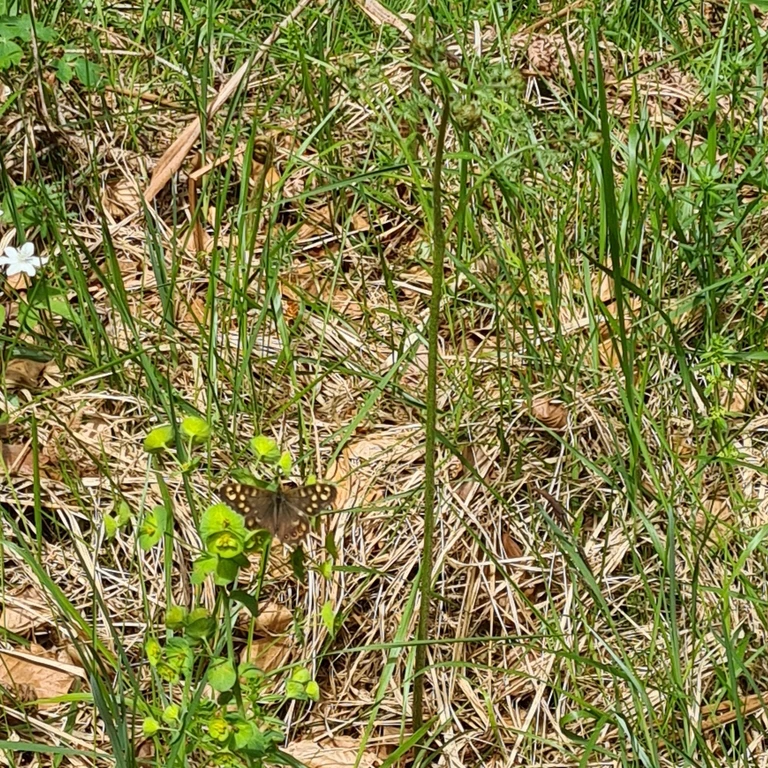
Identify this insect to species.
Pararge aegeria
